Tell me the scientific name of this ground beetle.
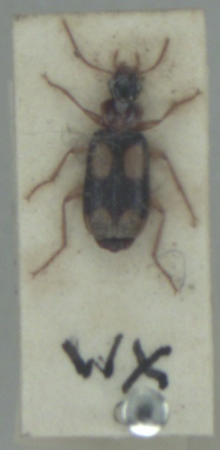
Dromius quadrimaculatus
